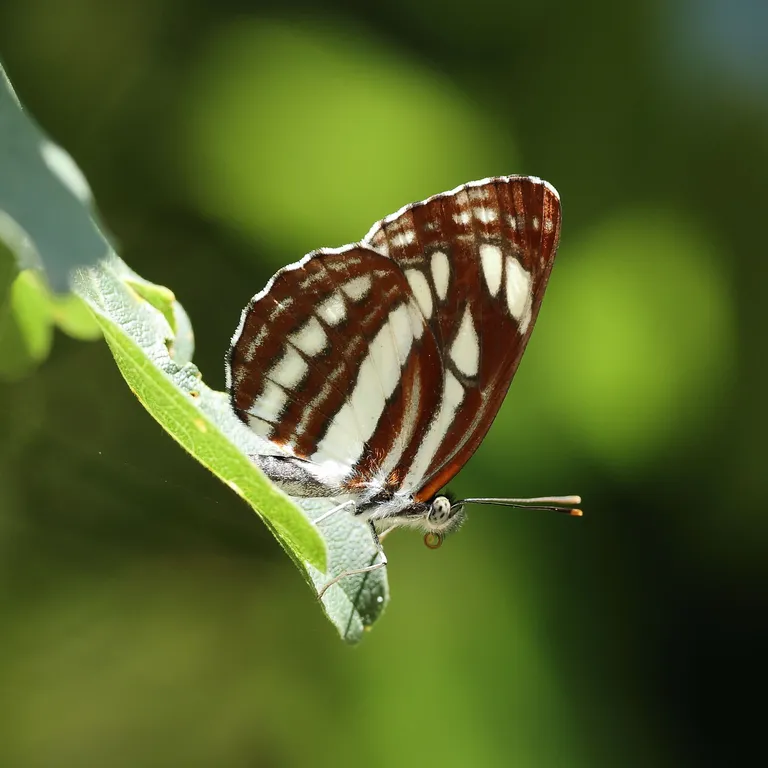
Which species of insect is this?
Neptis sappho
